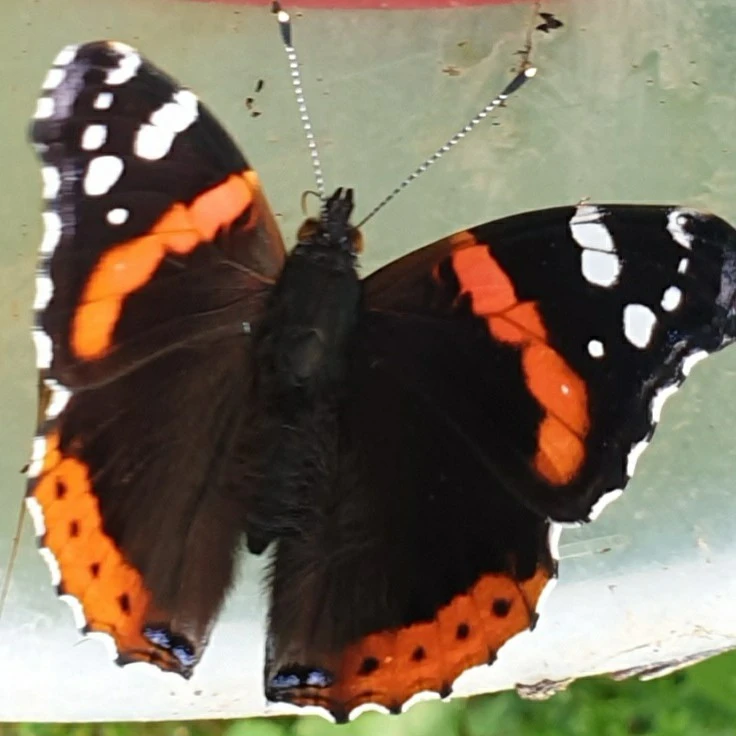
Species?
Vanessa atalanta
